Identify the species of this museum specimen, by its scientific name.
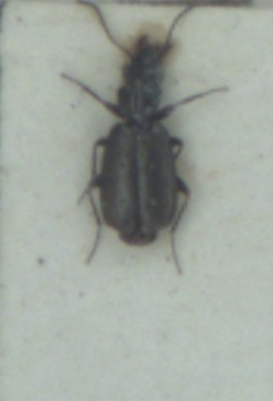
Syntomus foveatus
